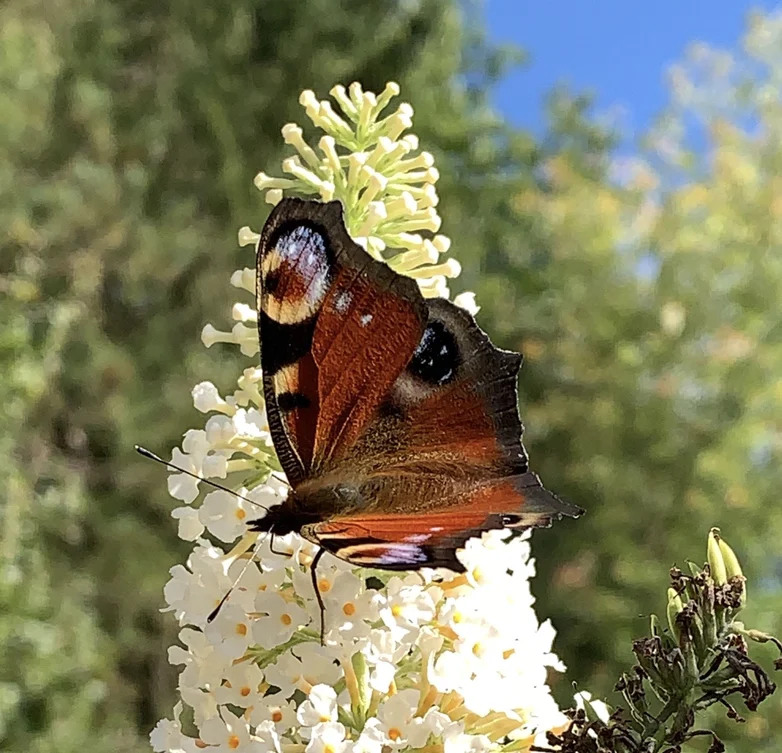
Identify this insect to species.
Aglais io
